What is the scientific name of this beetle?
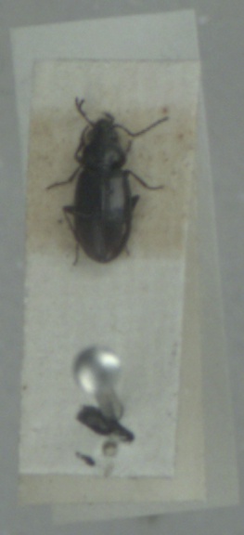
Bembidion aeneum
